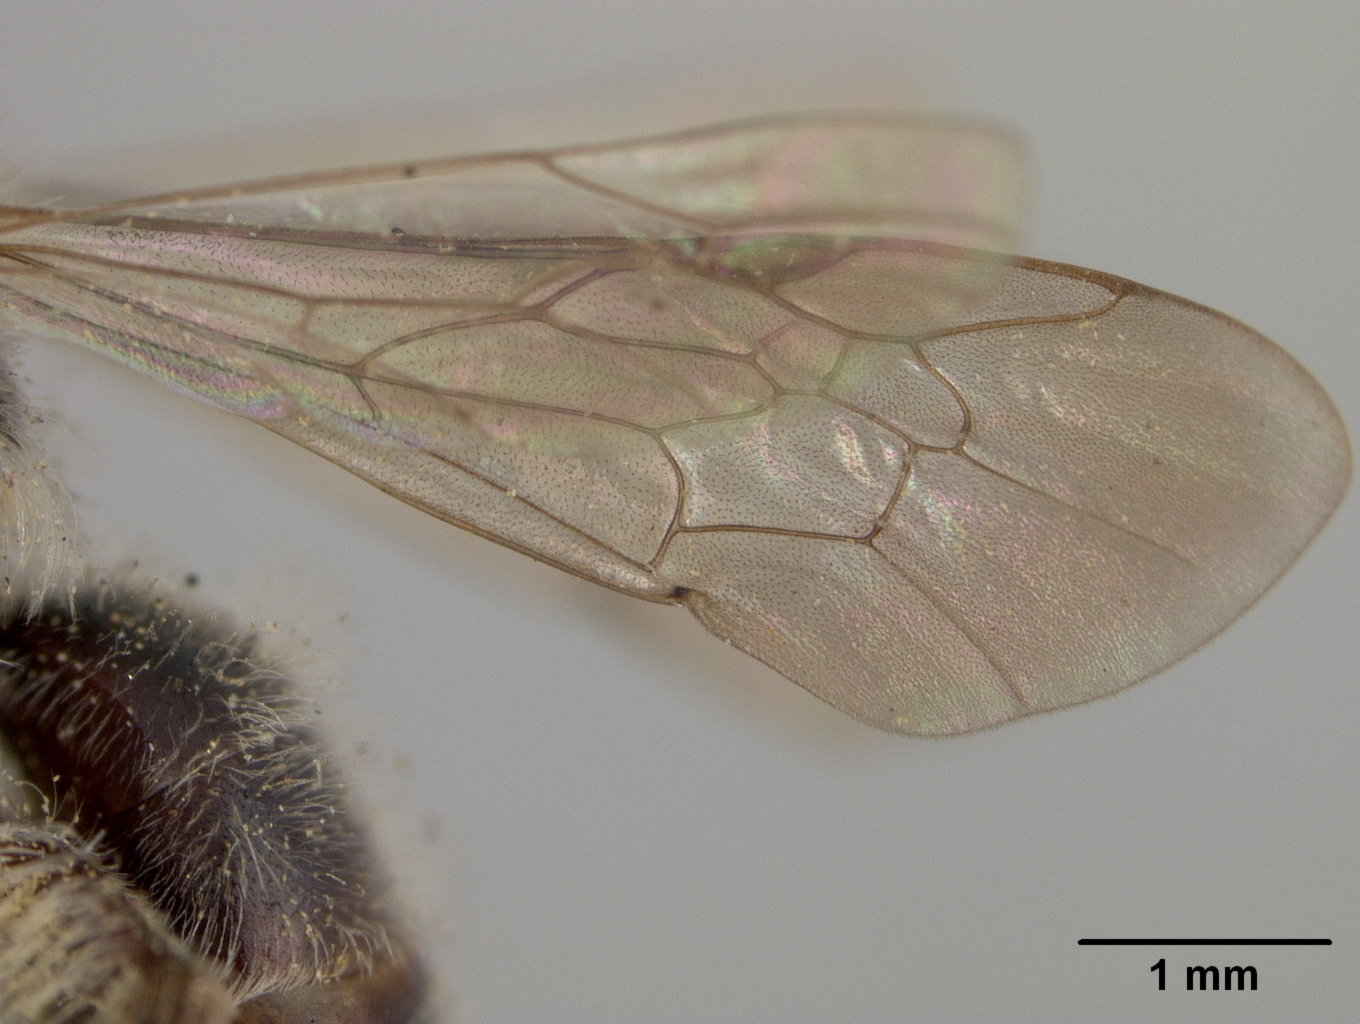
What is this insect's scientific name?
Andrena phaceliae
